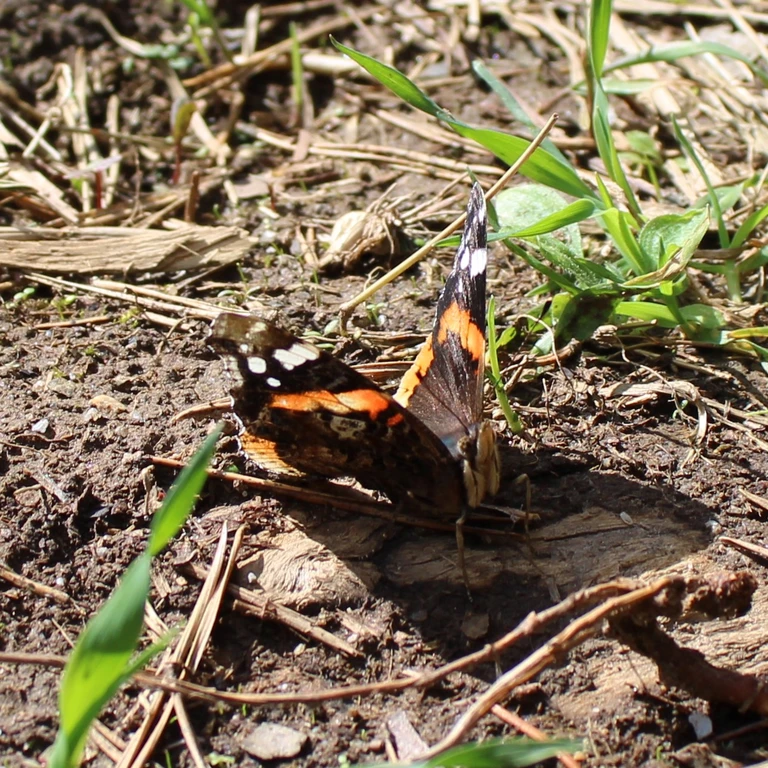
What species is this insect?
Vanessa atalanta
